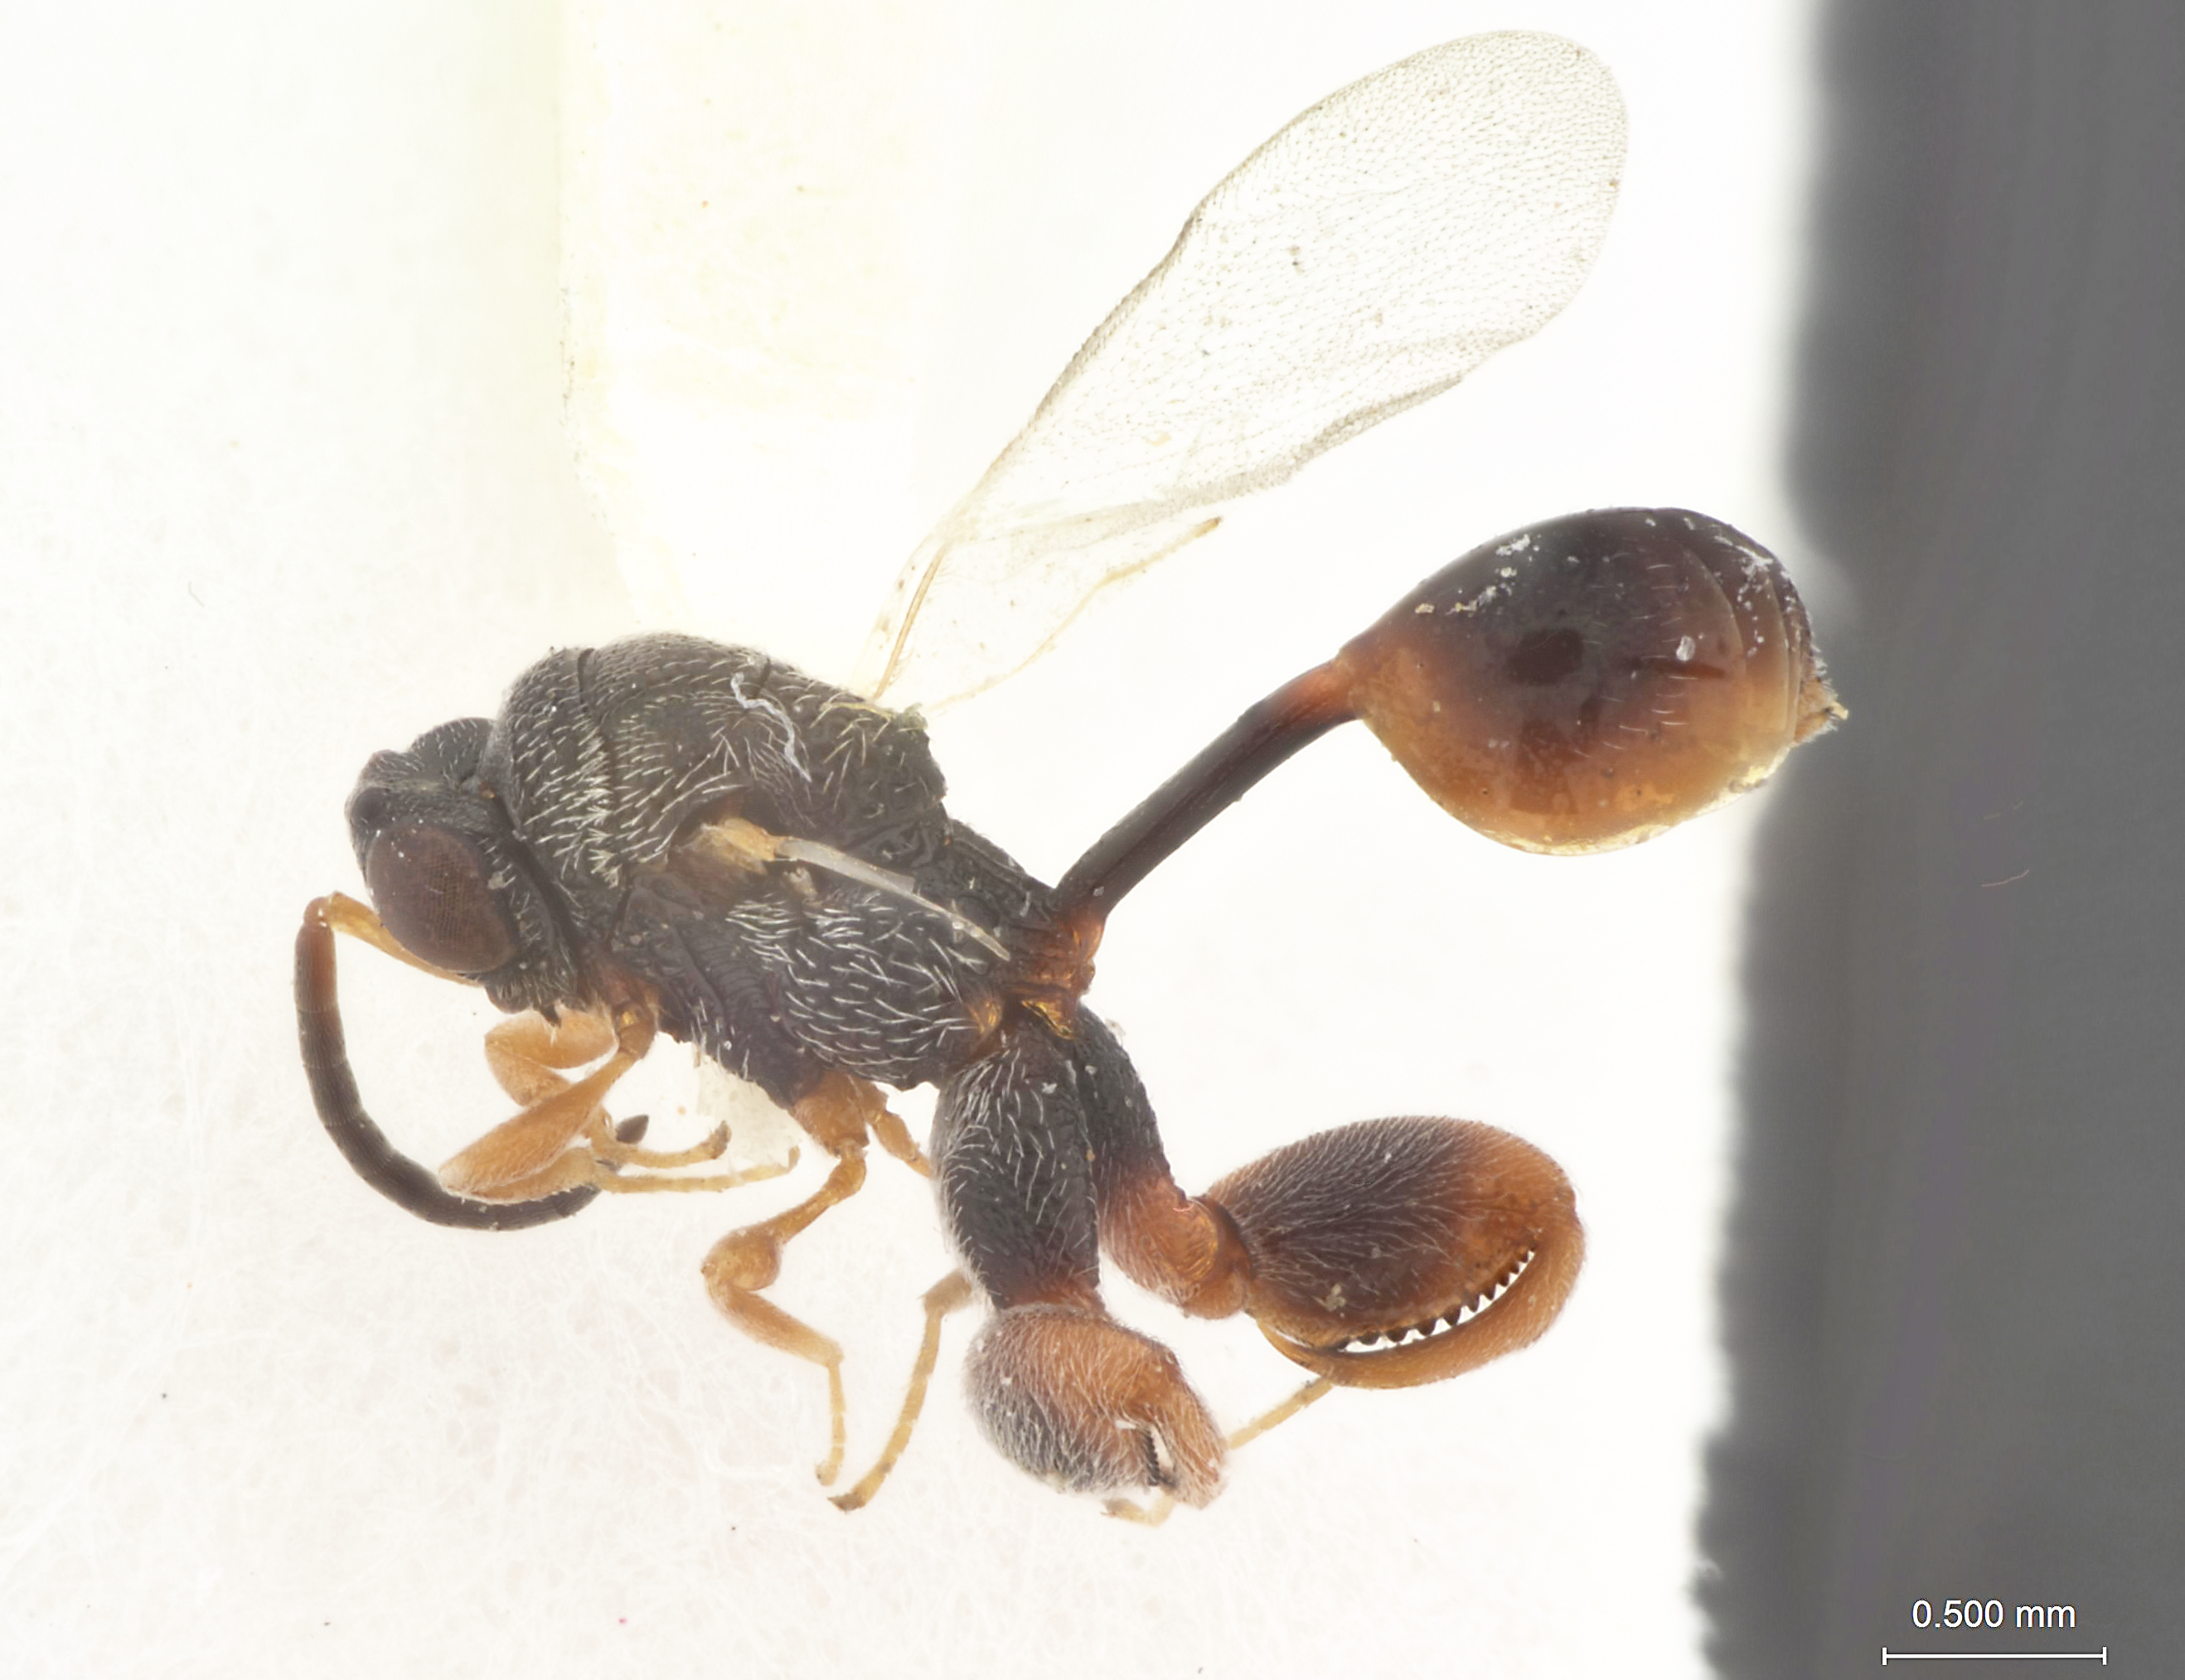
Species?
Arretocera malabarensis
